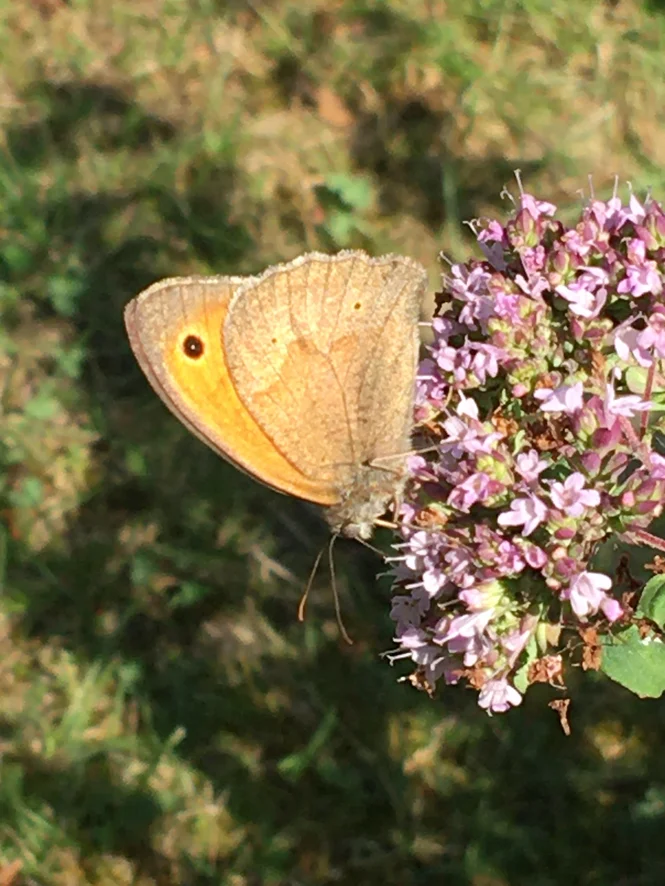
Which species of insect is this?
Maniola jurtina
